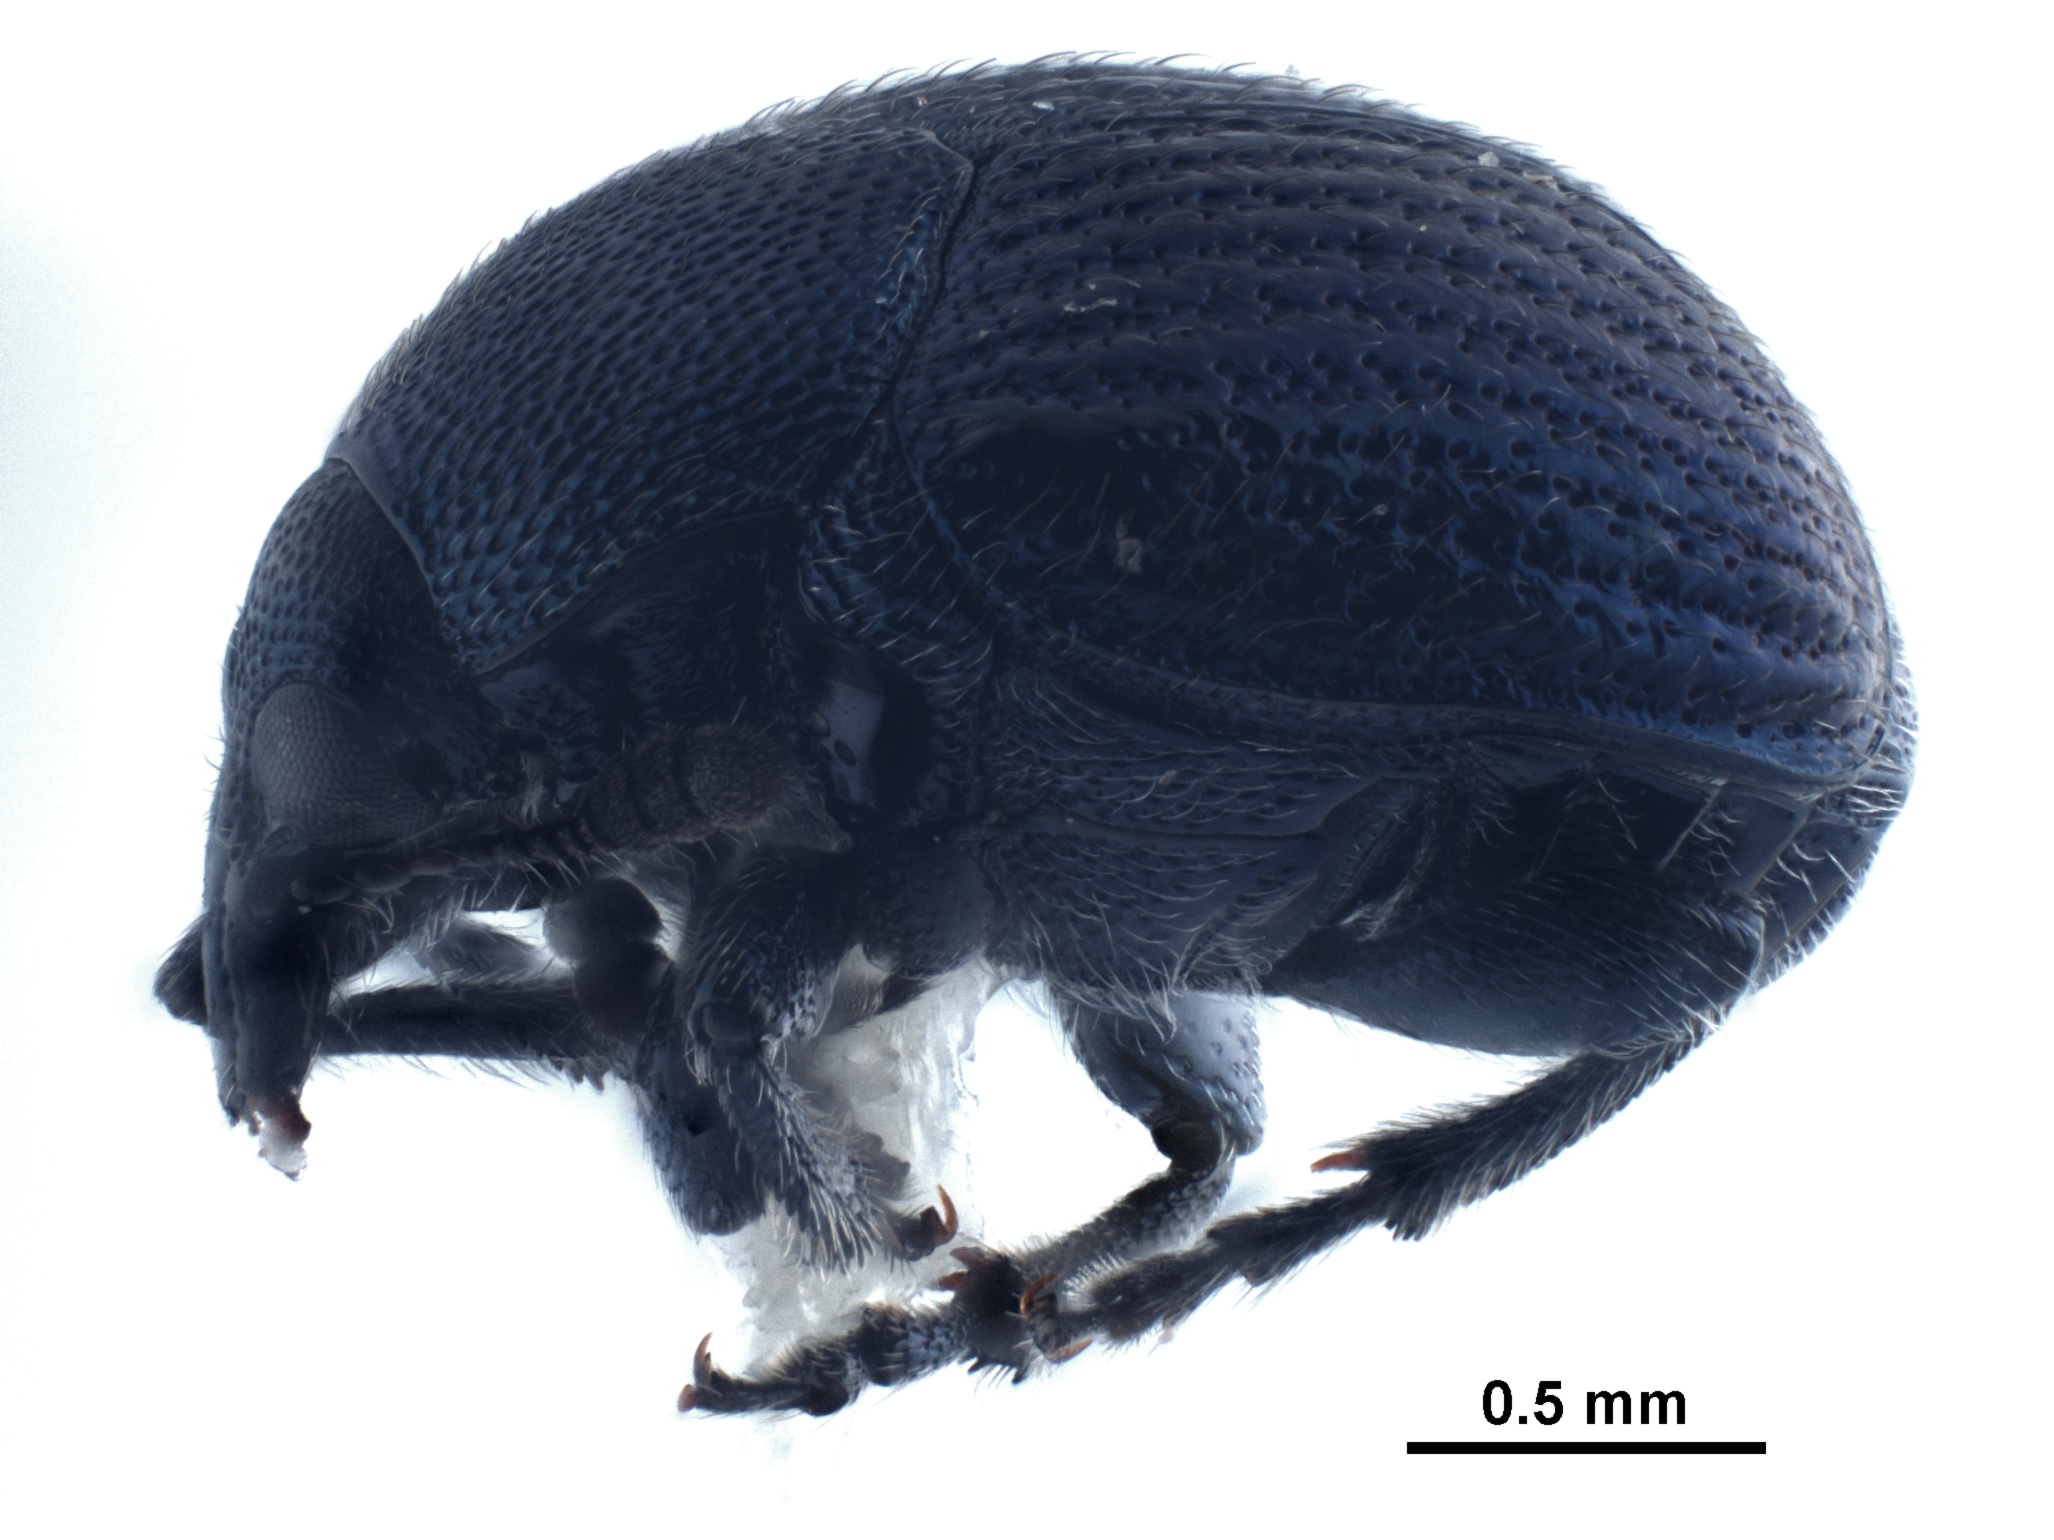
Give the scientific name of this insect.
Pterocolus ovatus
